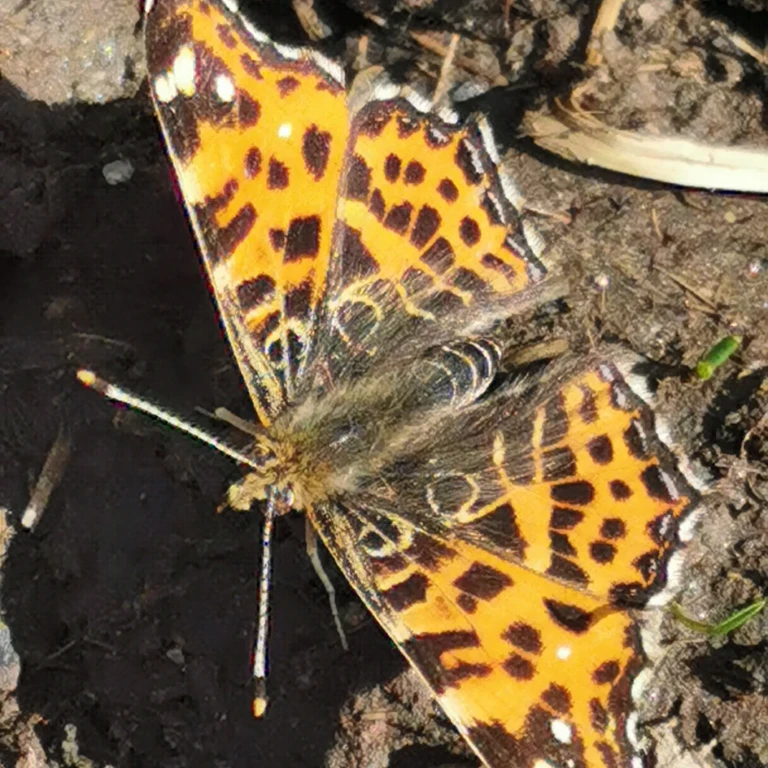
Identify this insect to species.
Araschnia levana
